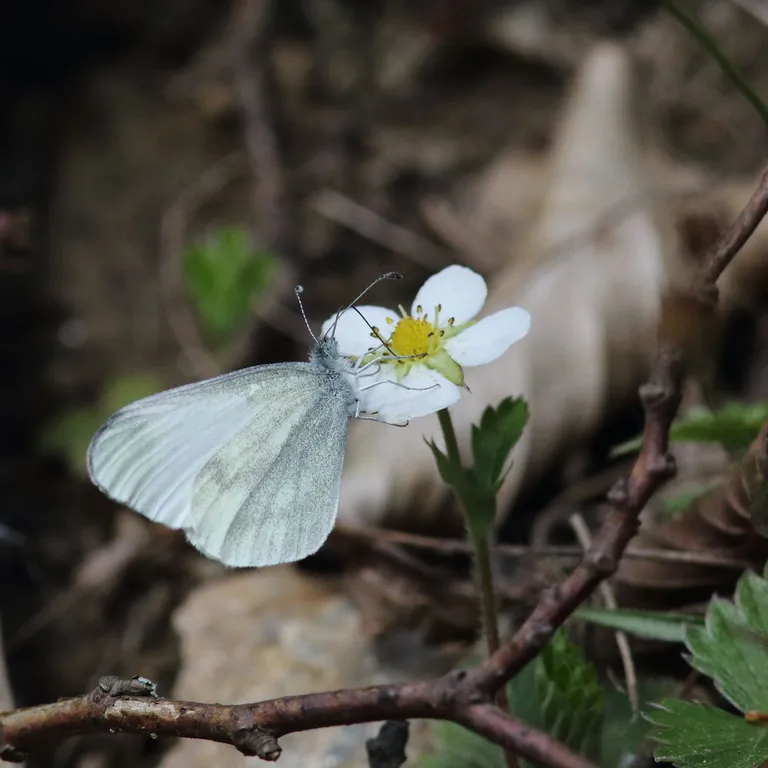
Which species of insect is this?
Leptidea sinapis/juvernica
